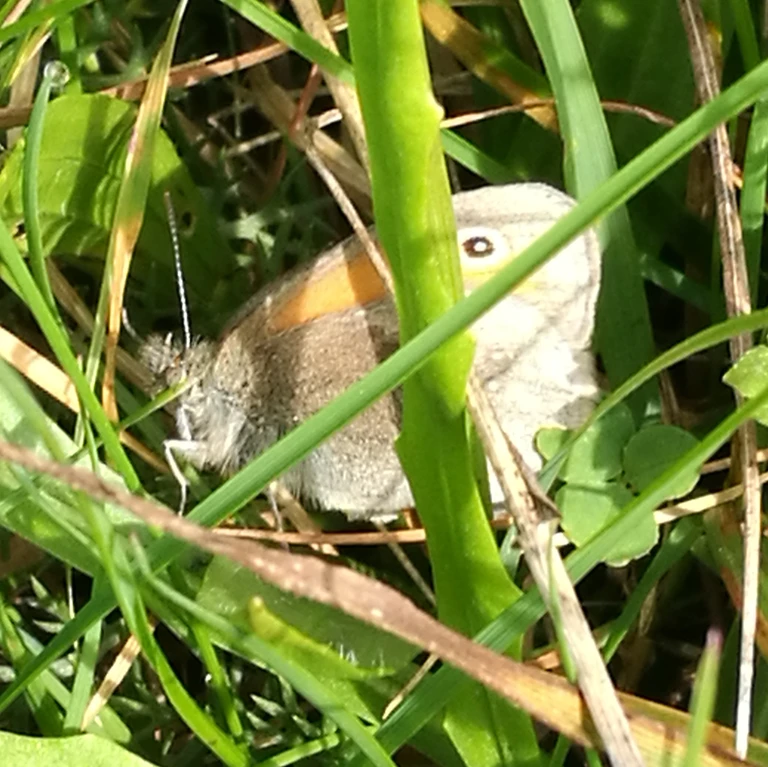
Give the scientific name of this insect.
Coenonympha pamphilus
